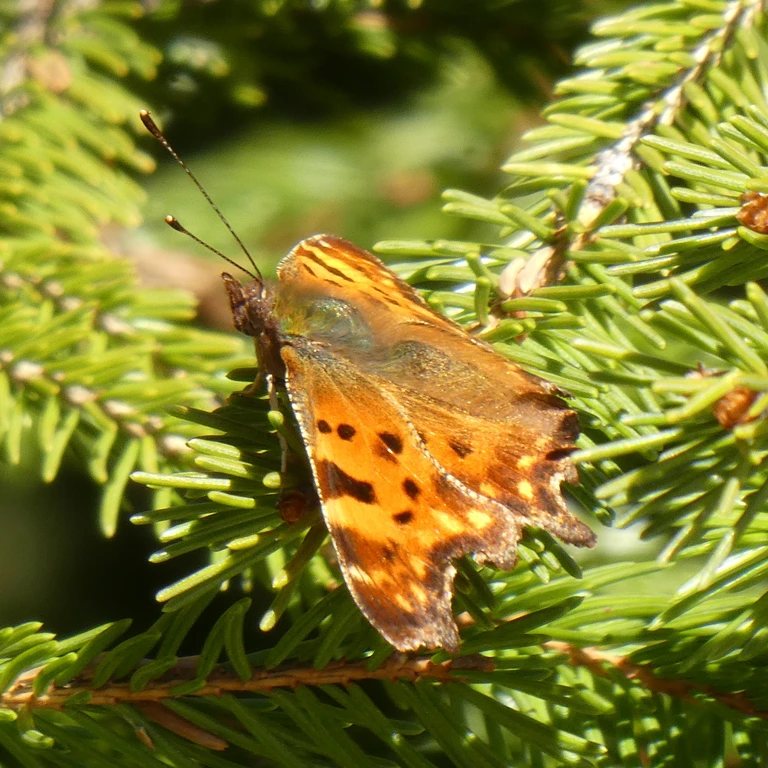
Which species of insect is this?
Polygonia c-album
